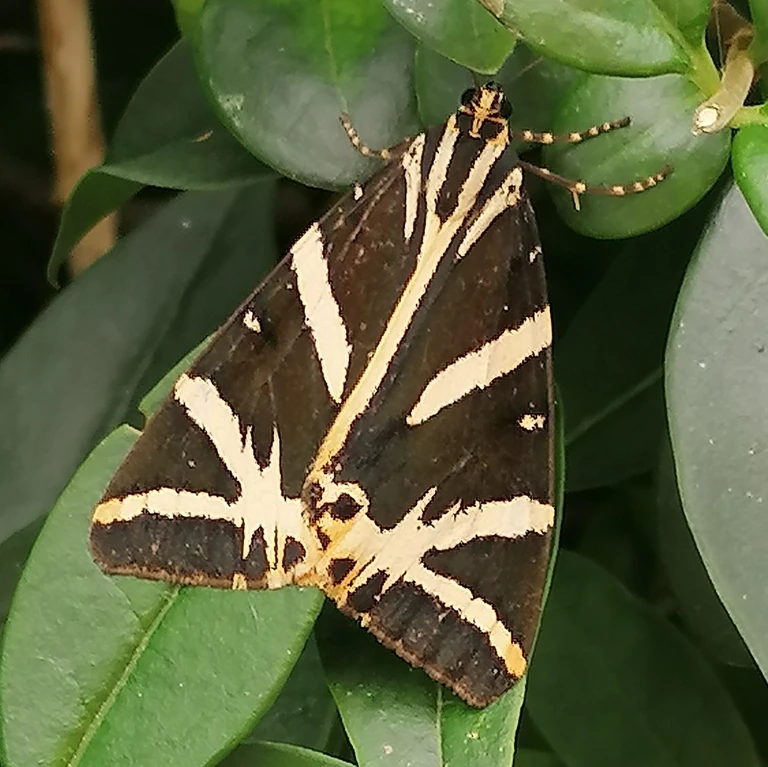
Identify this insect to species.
Euplagia quadripunctaria
